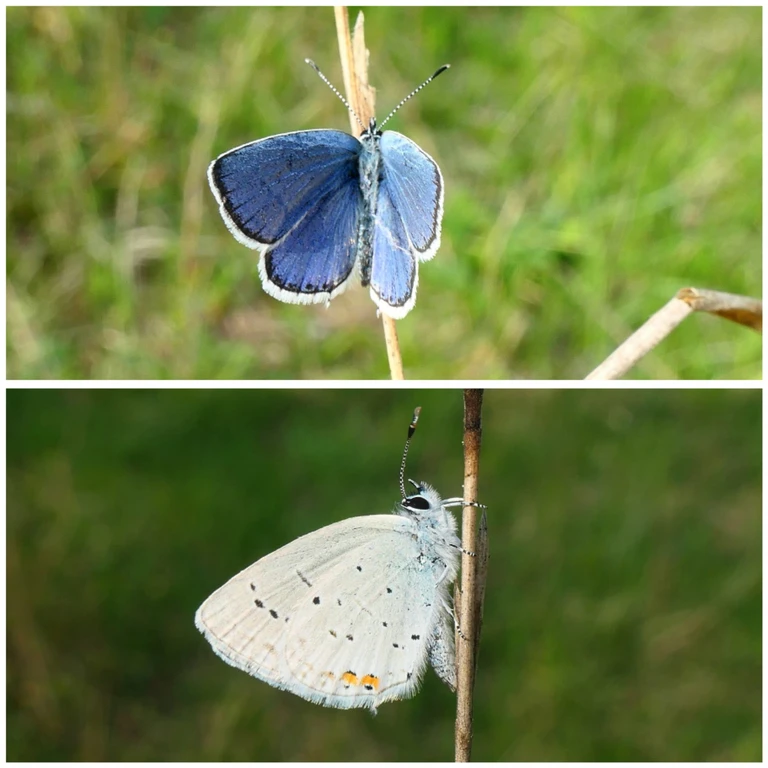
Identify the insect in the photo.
Cupido argiades (also Elkalyce argiades)
